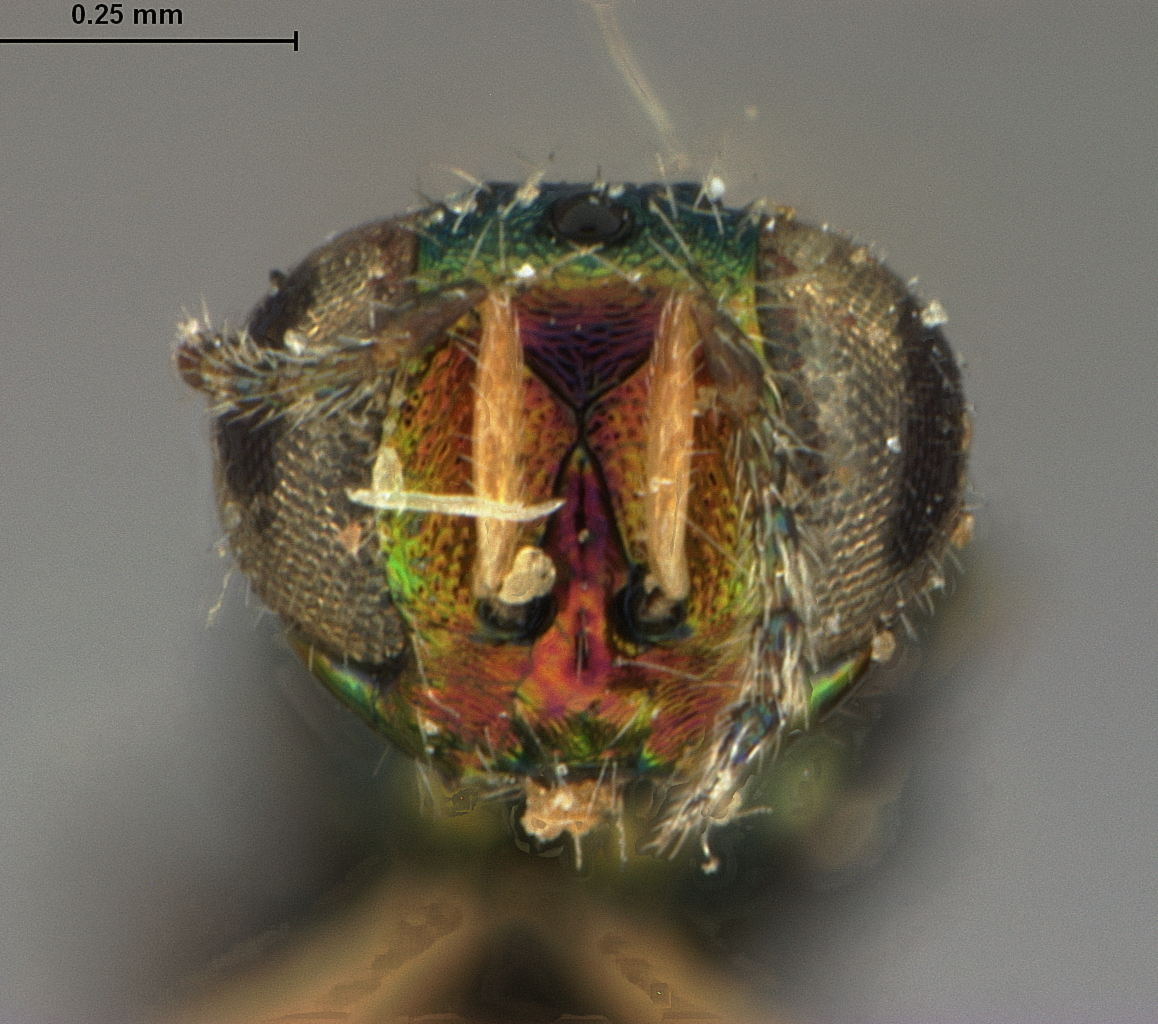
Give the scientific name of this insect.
Holcopelte productus
